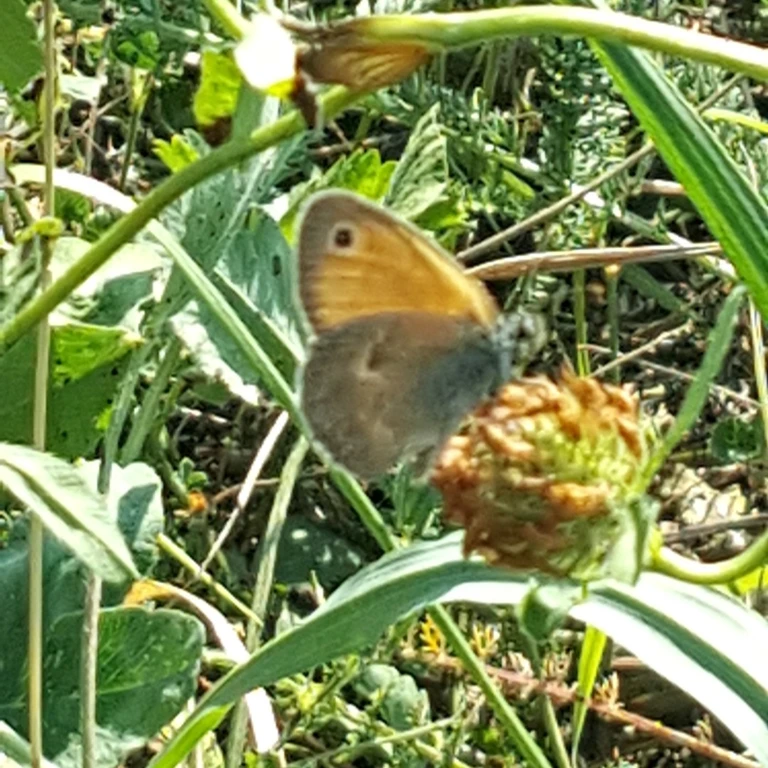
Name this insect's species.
Coenonympha pamphilus
